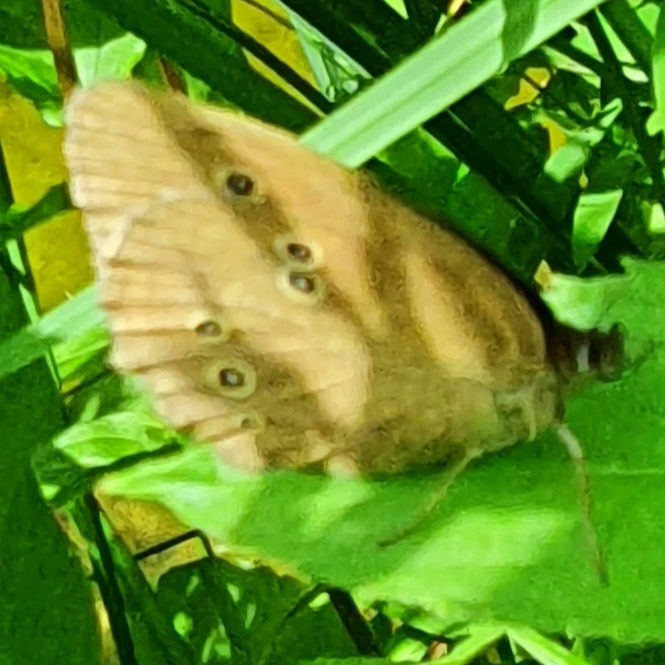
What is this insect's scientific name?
Aphantopus hyperantus
